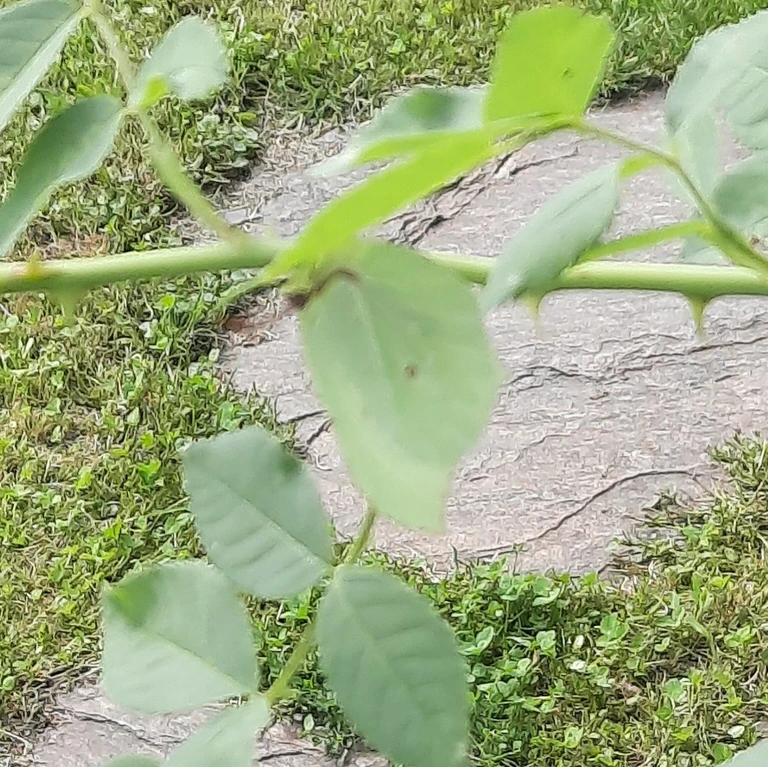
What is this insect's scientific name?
Gonepteryx rhamni
